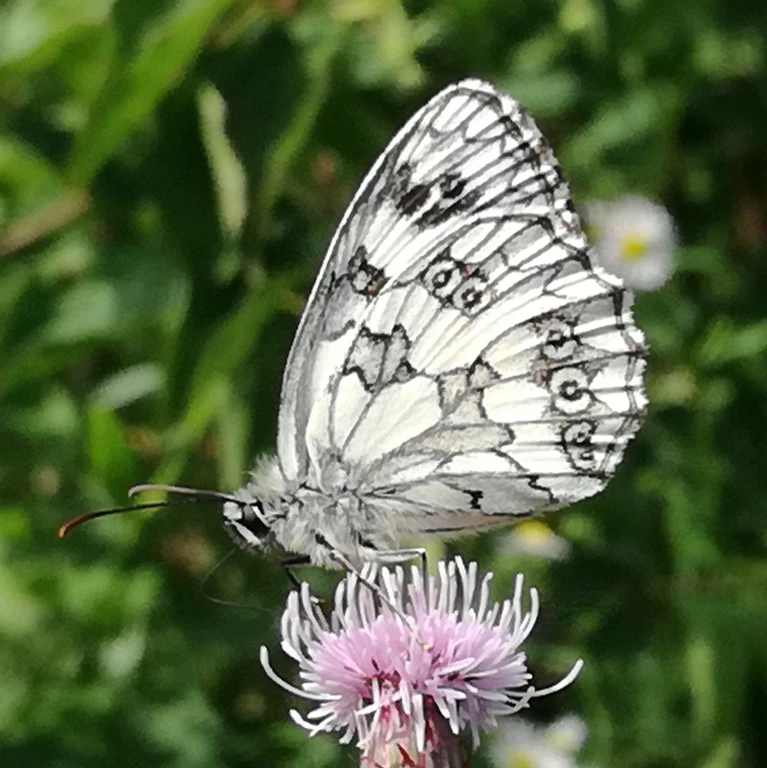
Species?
Melanargia galathea
